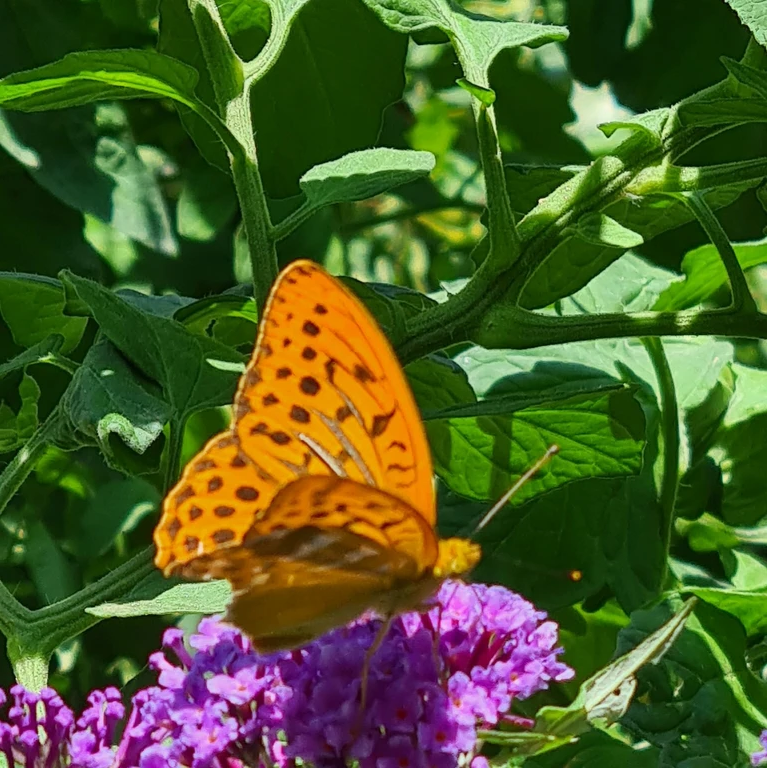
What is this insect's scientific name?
Argynnis paphia
